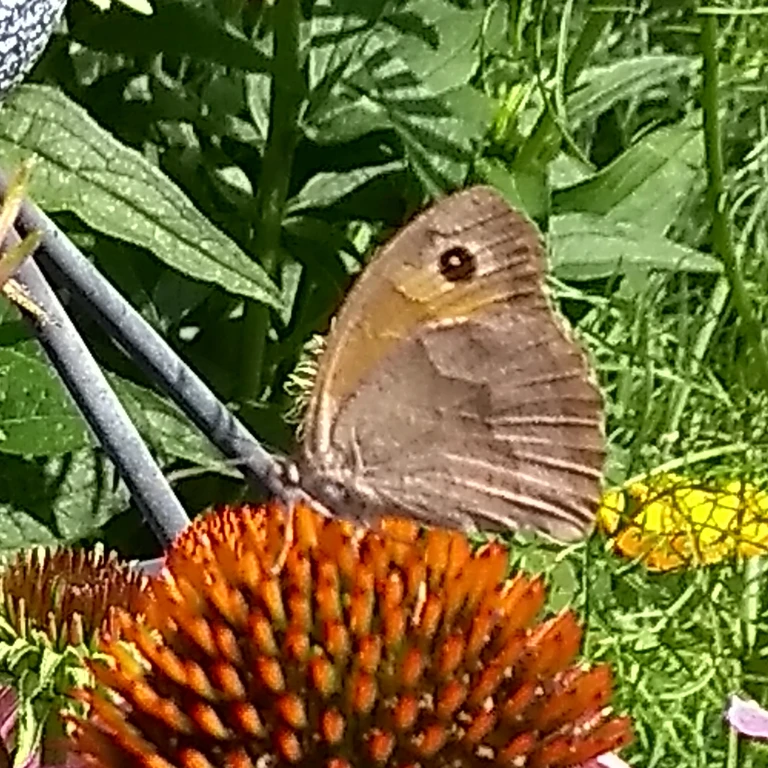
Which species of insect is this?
Maniola jurtina
